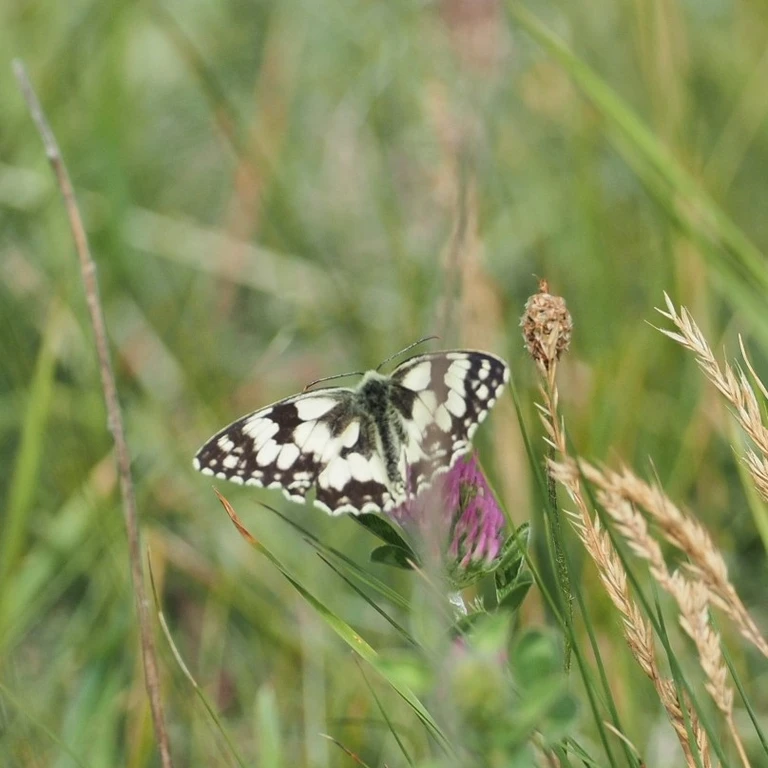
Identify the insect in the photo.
Melanargia galathea
